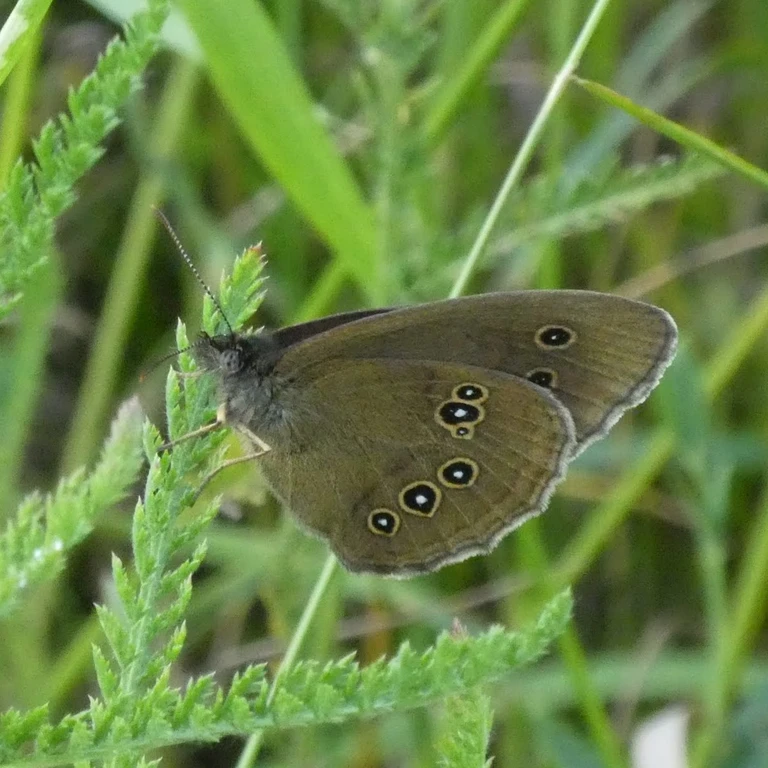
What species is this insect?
Aphantopus hyperantus
